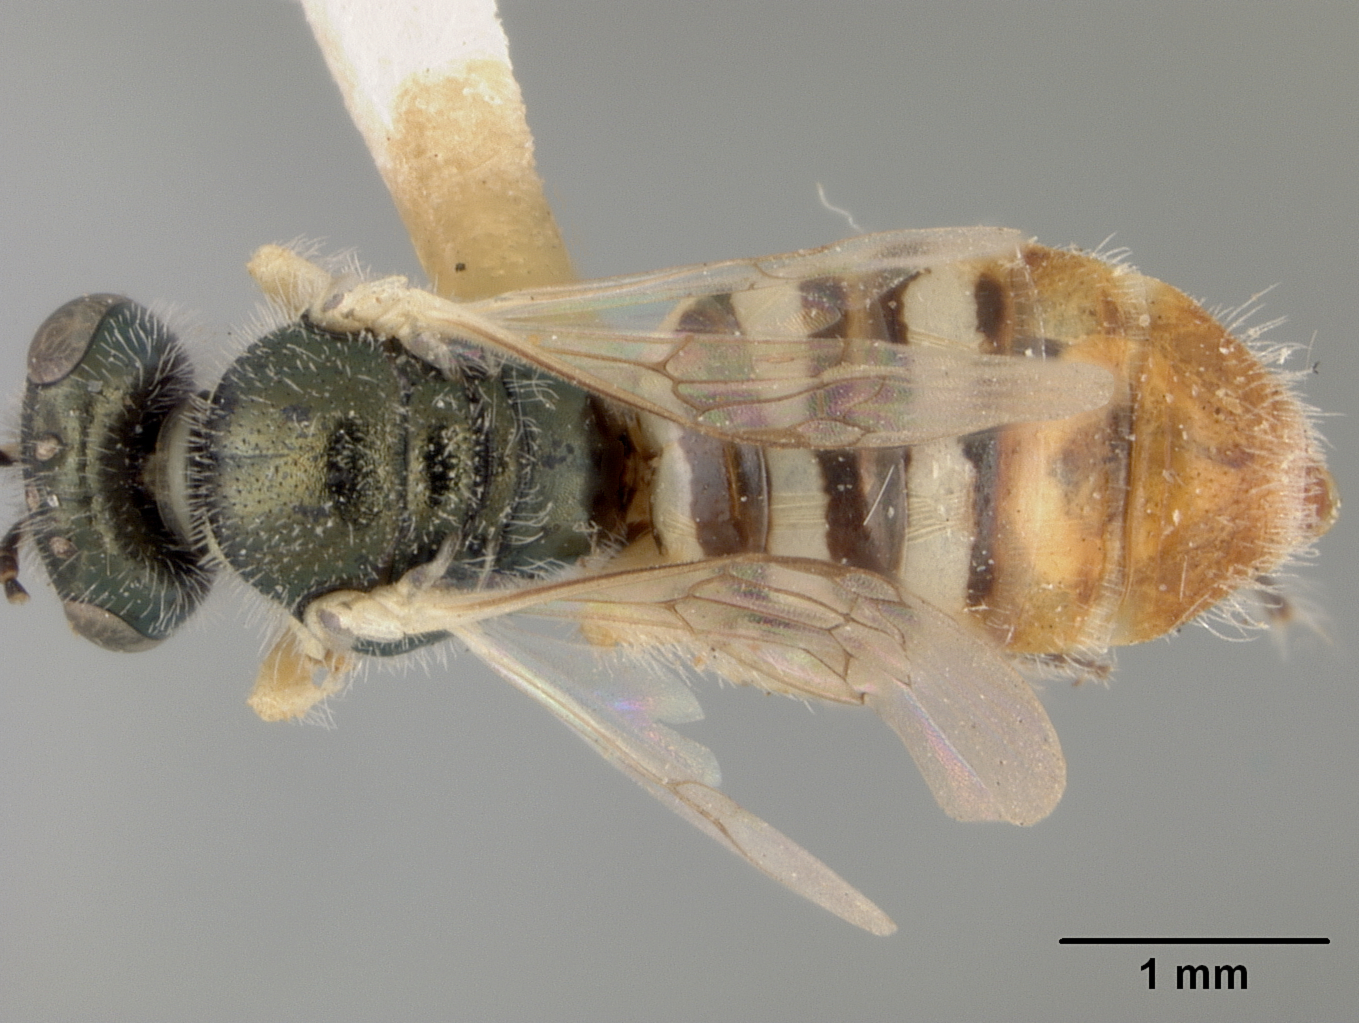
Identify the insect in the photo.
Perdita crotonis
